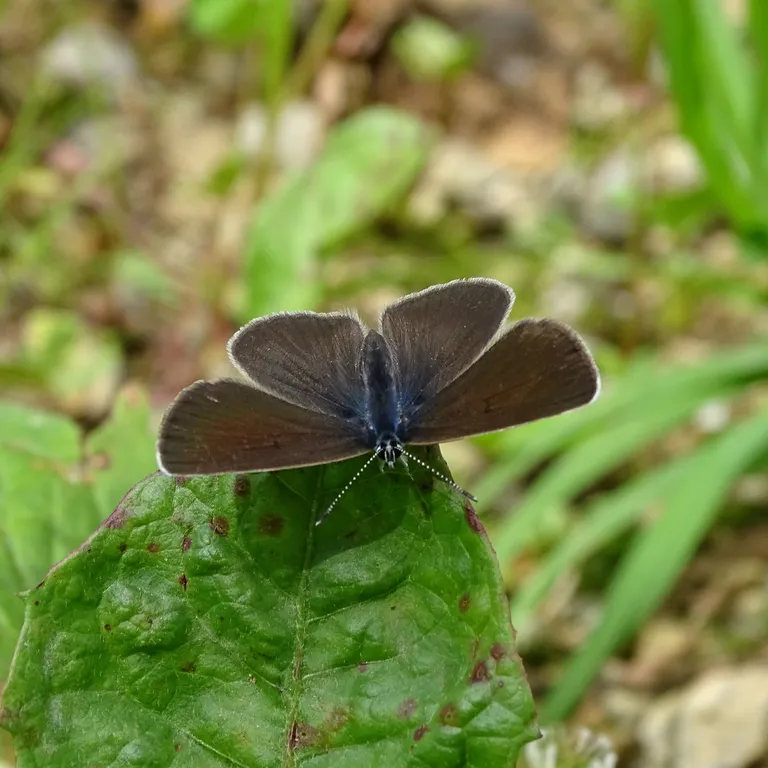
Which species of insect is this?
Cyaniris semiargus
